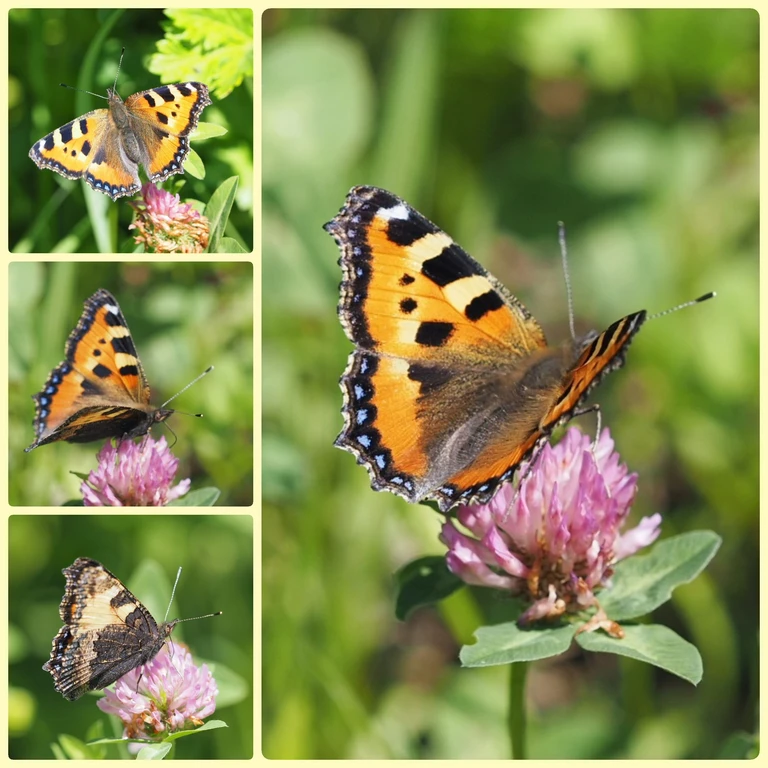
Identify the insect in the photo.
Aglais urticae
